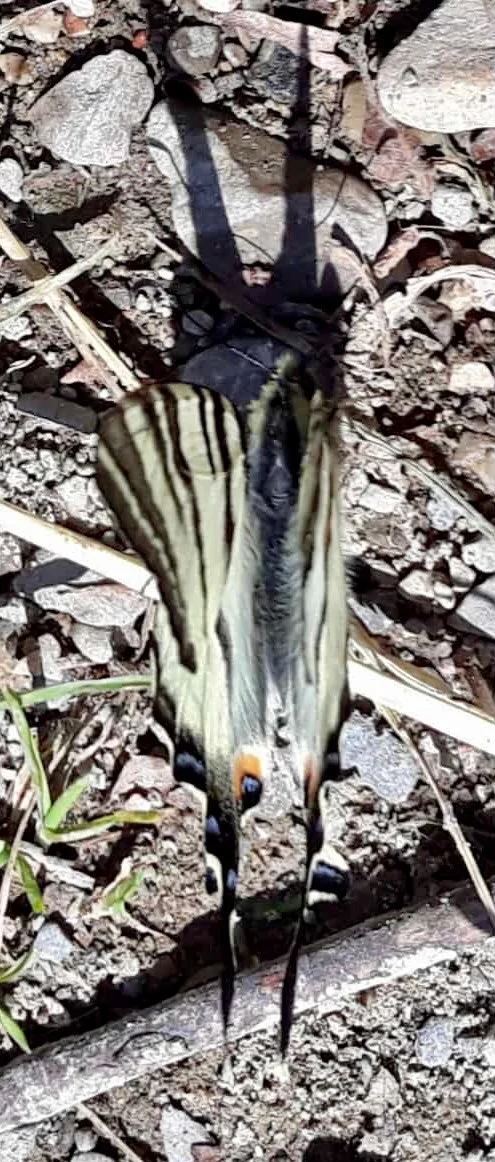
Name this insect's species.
Iphiclides podalirius
